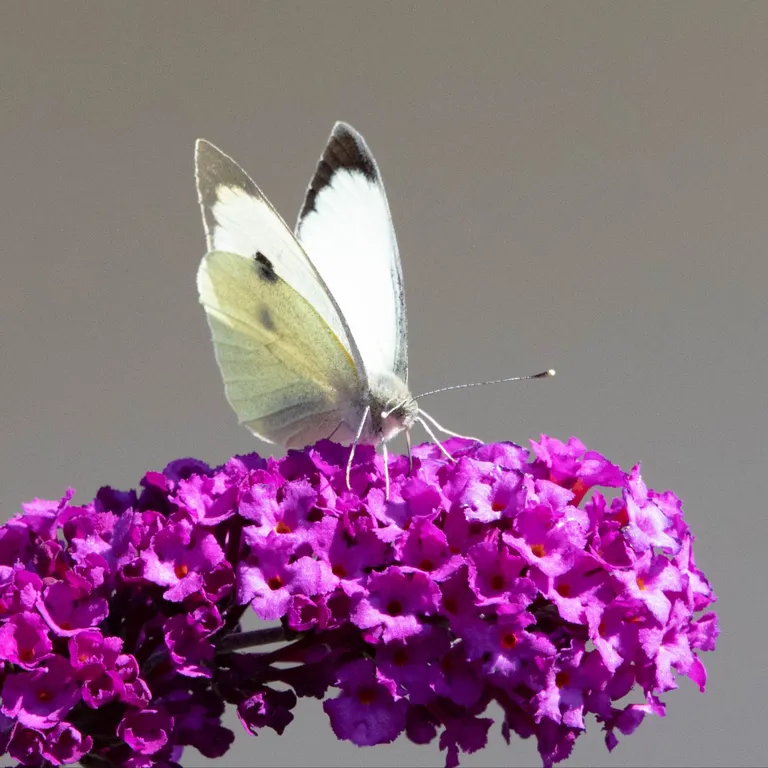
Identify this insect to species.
Pieris brassicae
